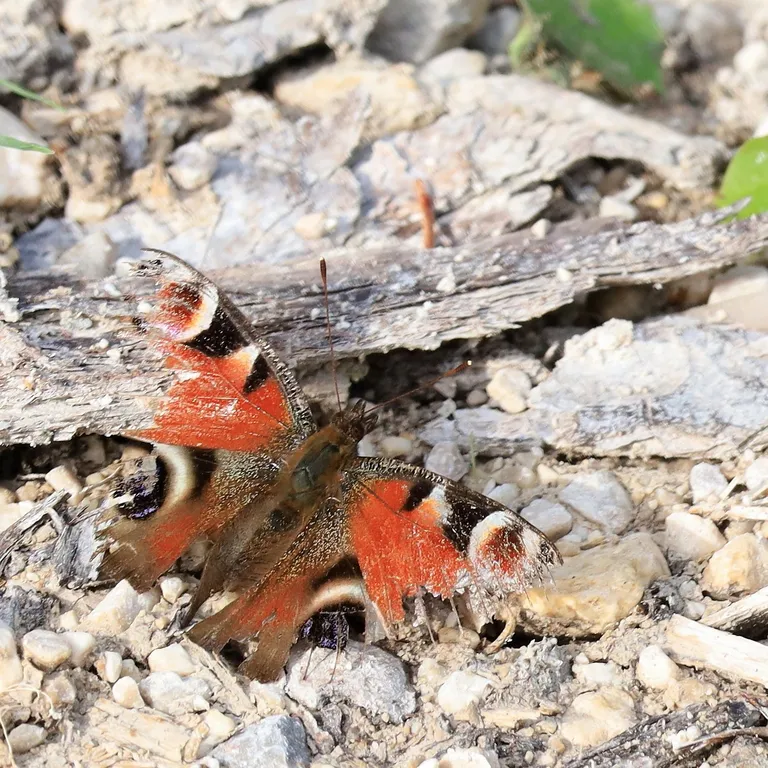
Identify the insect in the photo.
Aglais io
